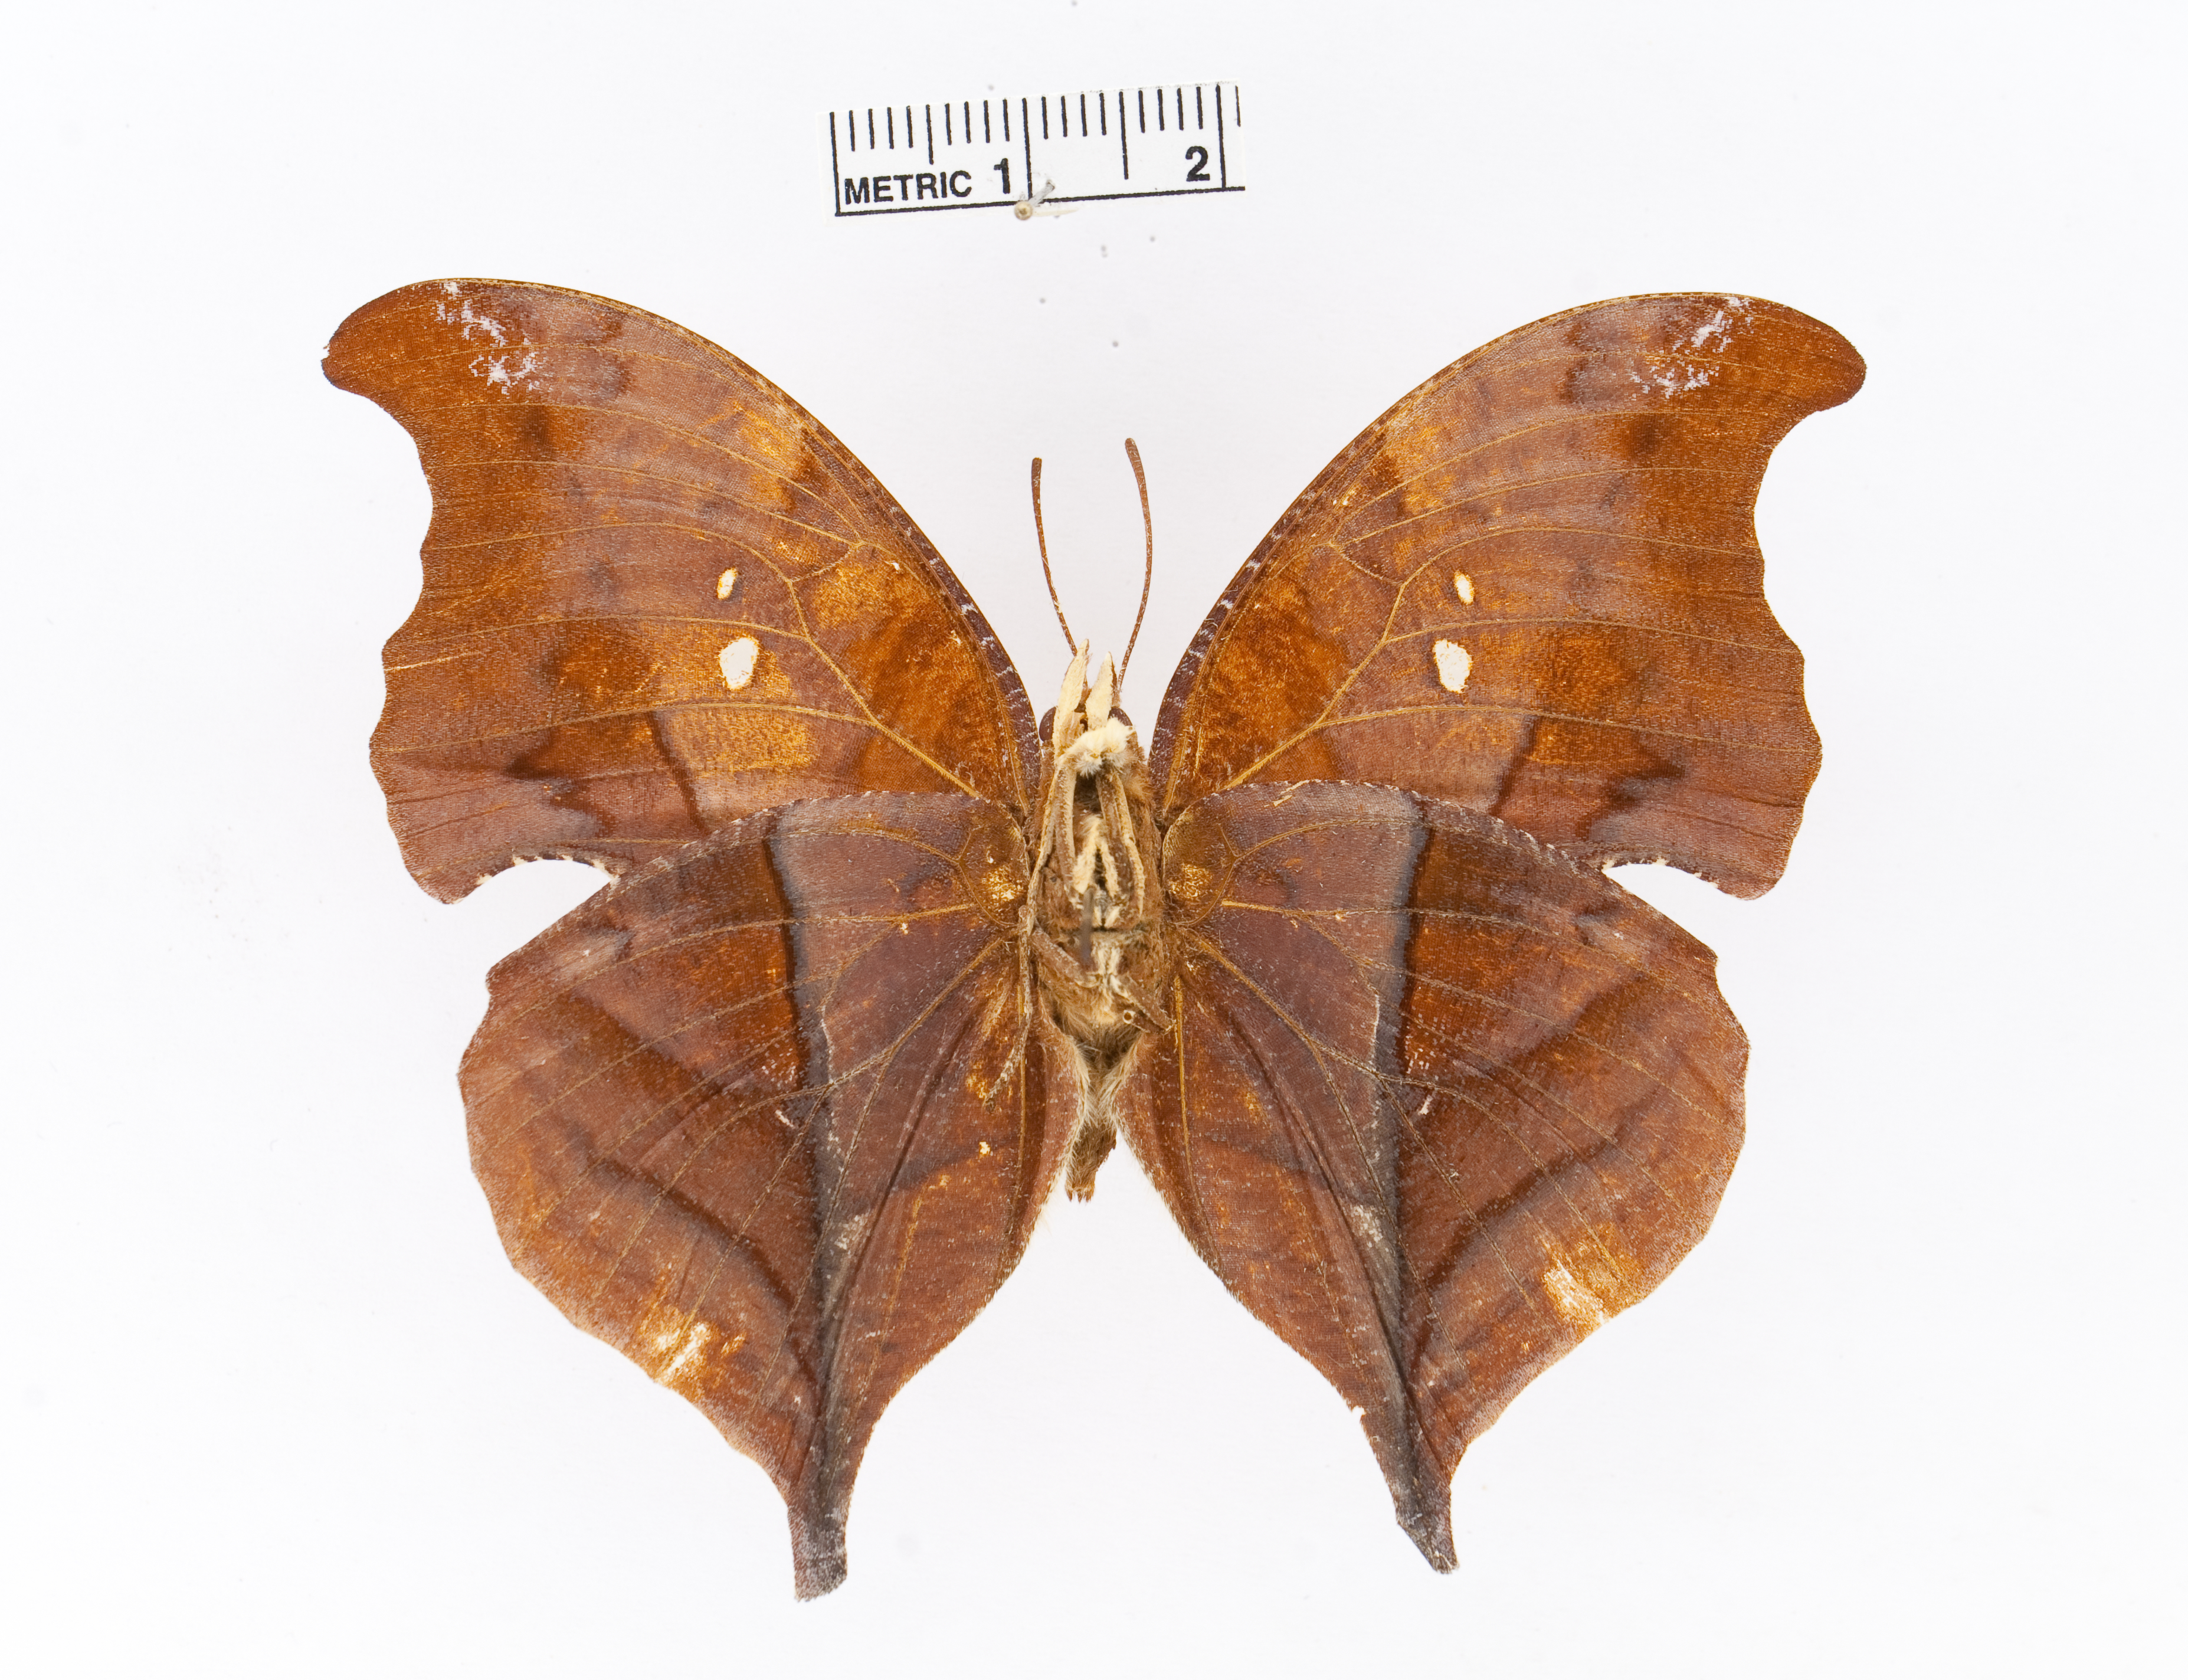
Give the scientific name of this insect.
Zaretis syene
